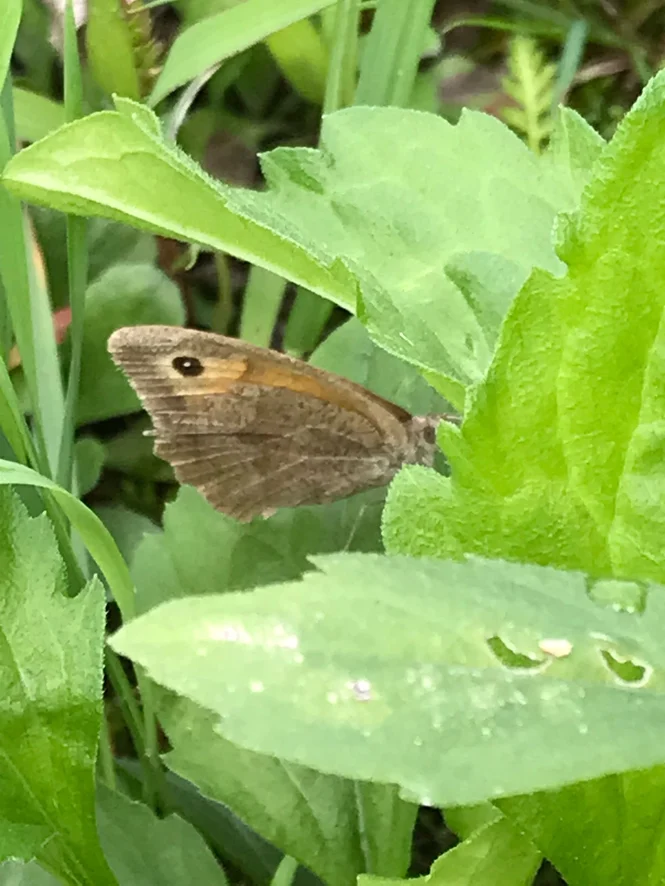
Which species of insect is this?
Maniola jurtina
